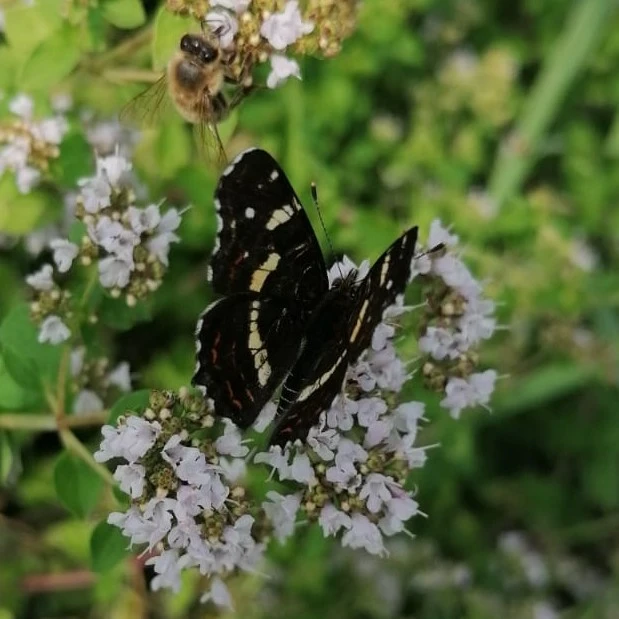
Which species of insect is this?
Araschnia levana
